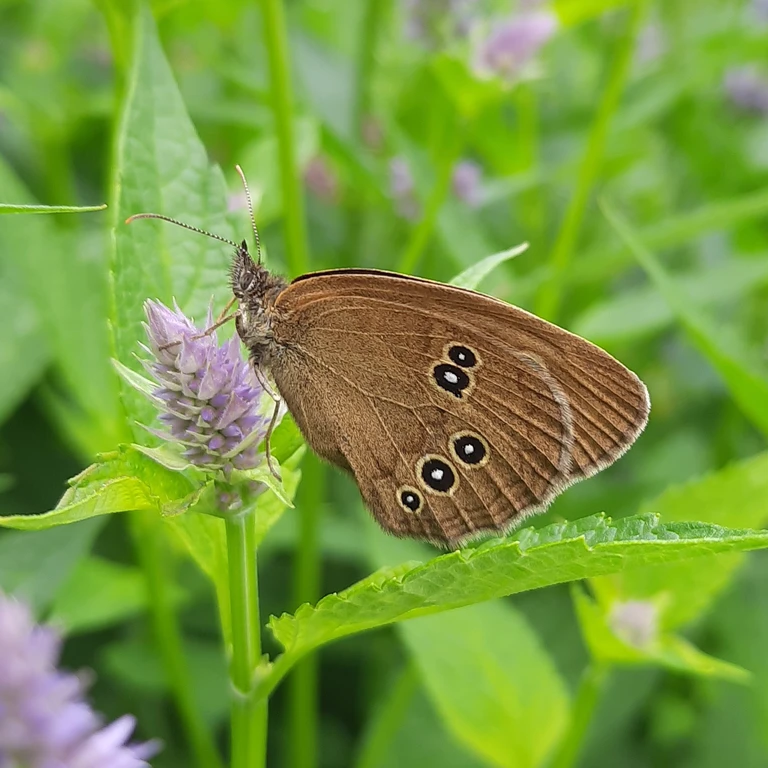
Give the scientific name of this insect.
Aphantopus hyperantus
